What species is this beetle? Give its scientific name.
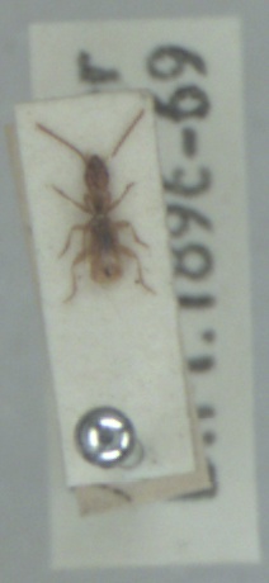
Aepus marinus
